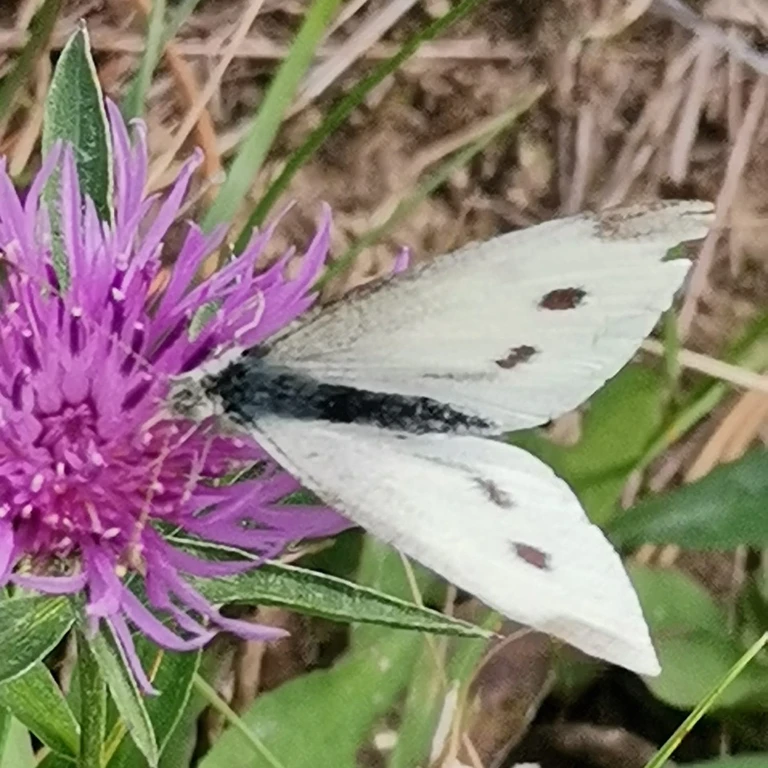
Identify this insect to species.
Pieris rapae
